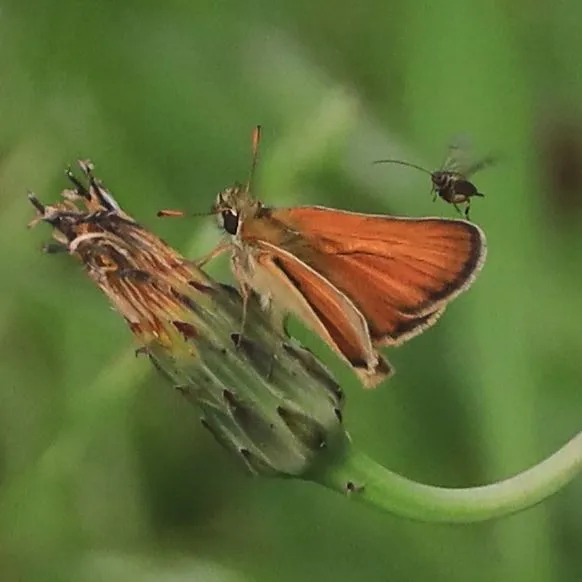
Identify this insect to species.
Thymelicus sylvestris
